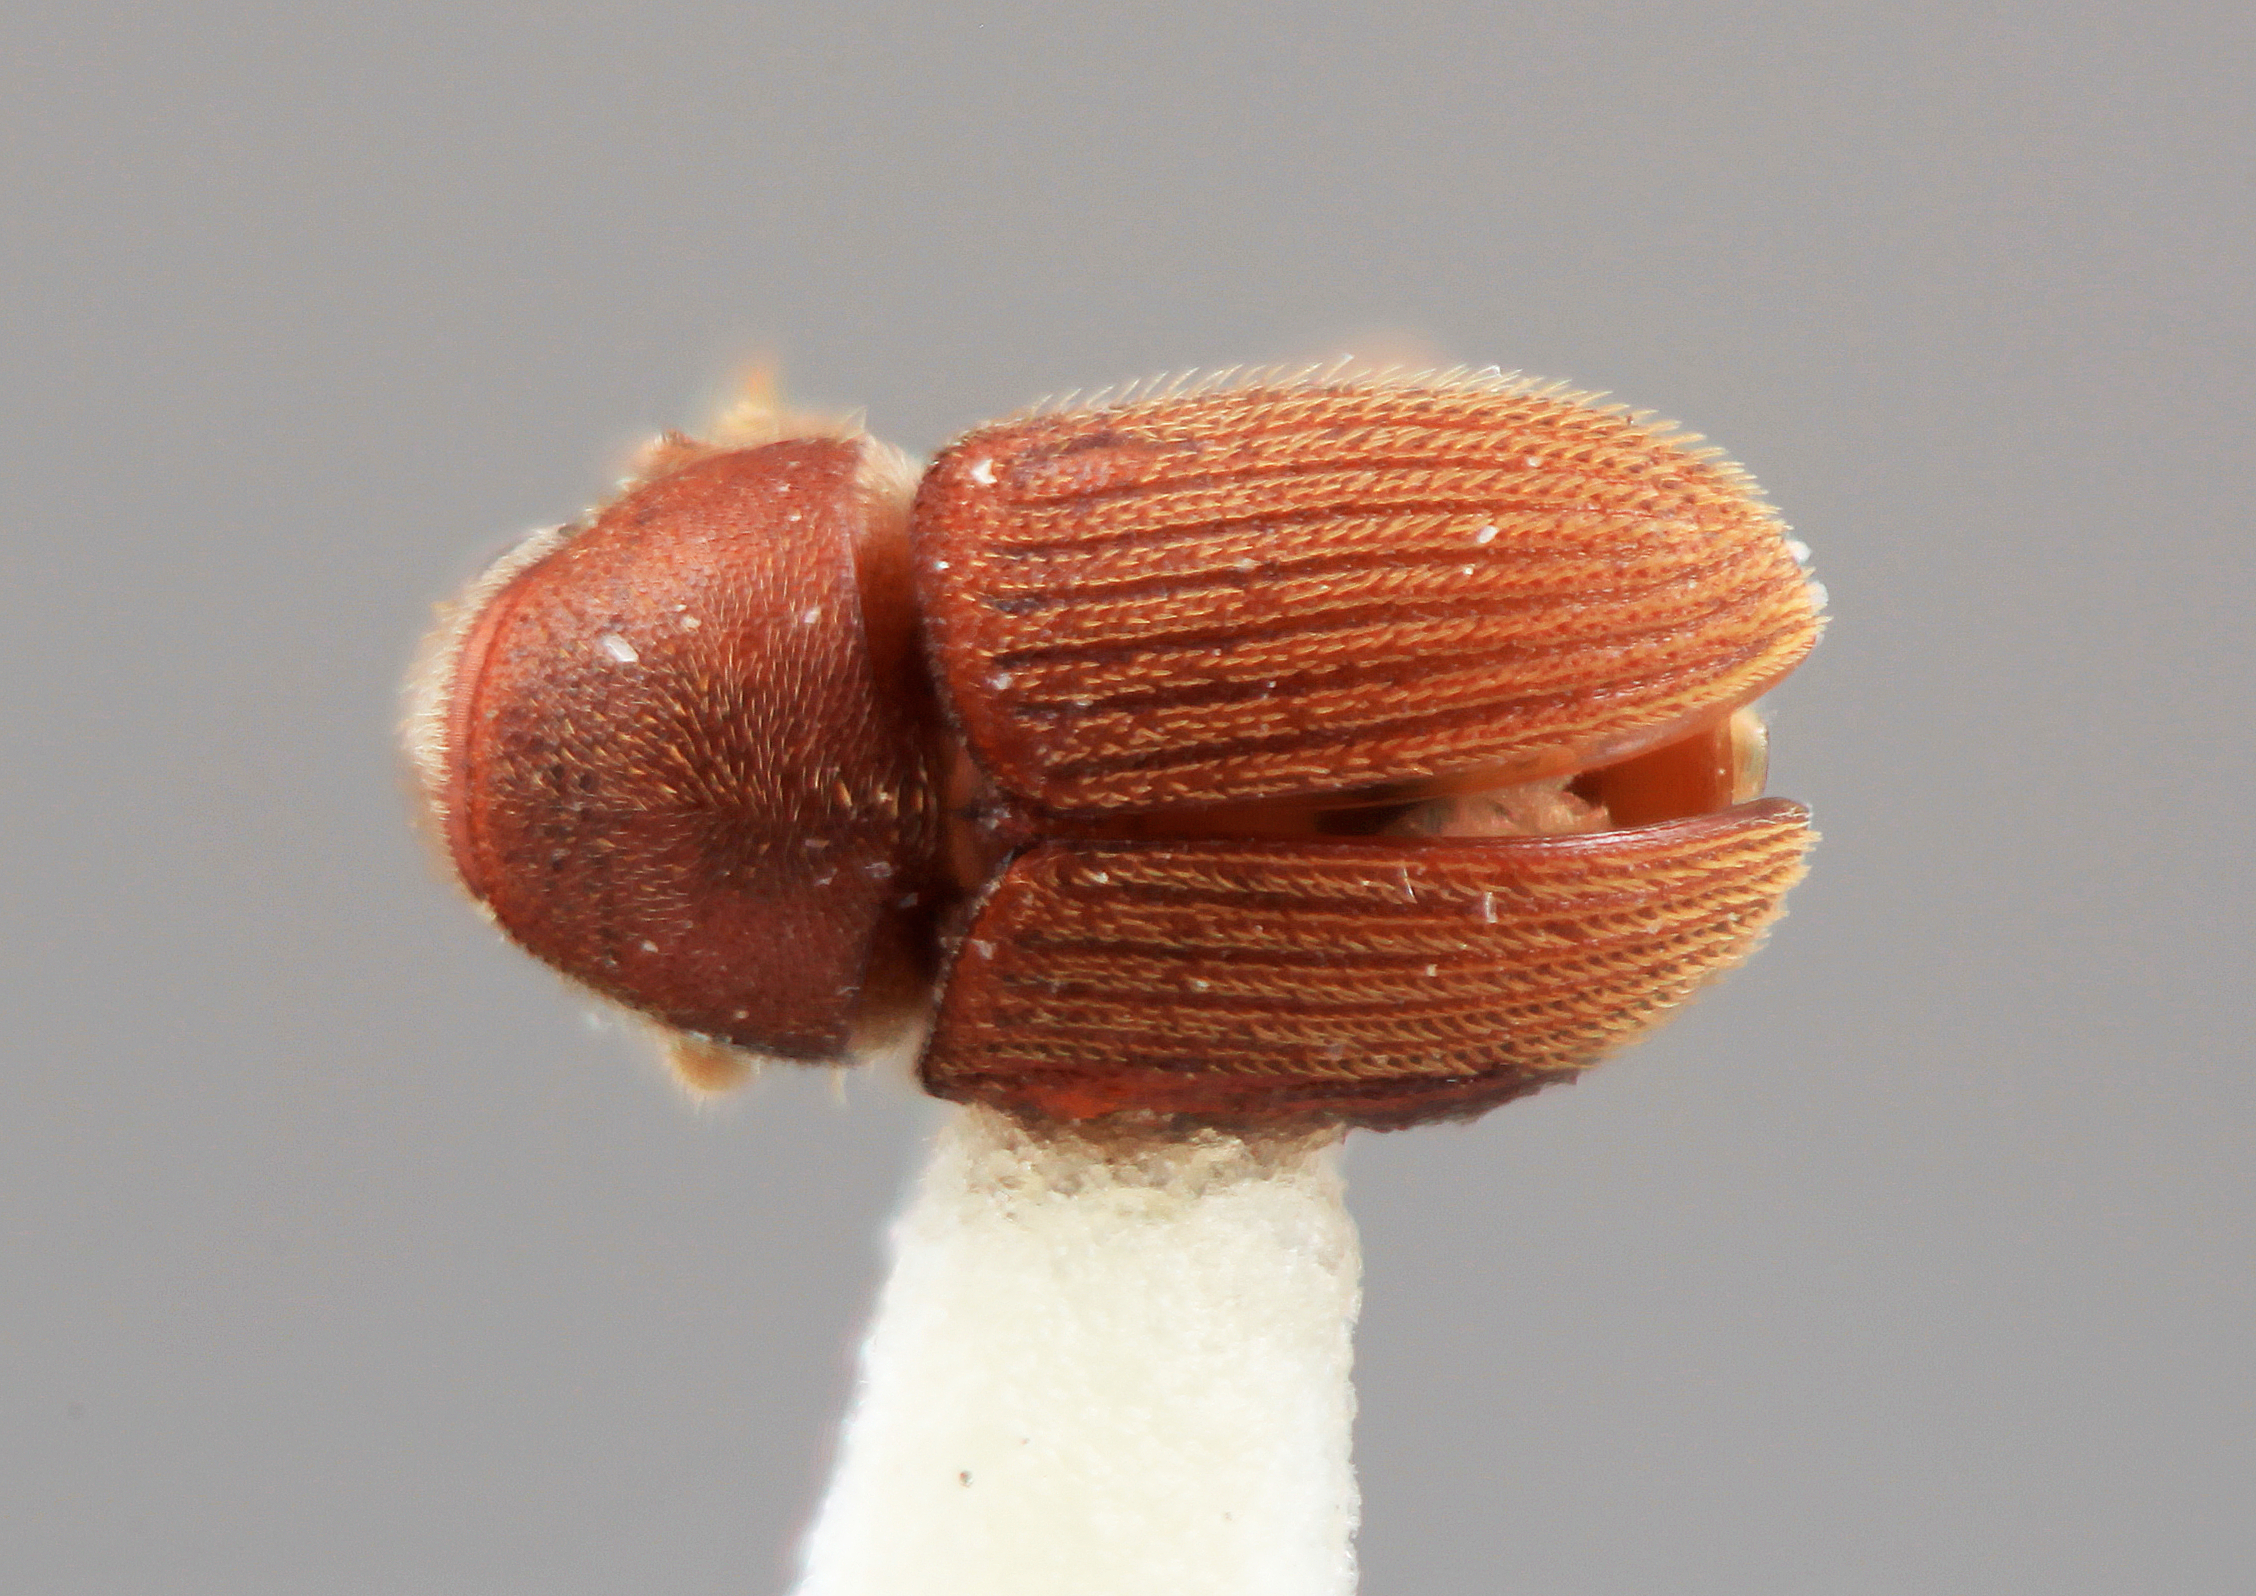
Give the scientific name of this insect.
Phrixosoma rubra
